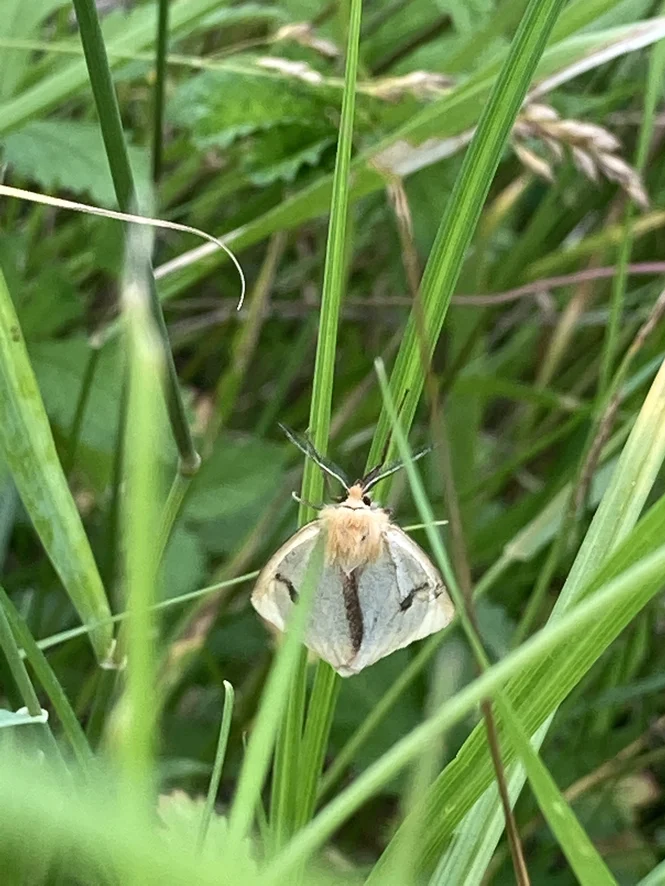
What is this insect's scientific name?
Diacrisia sannio
